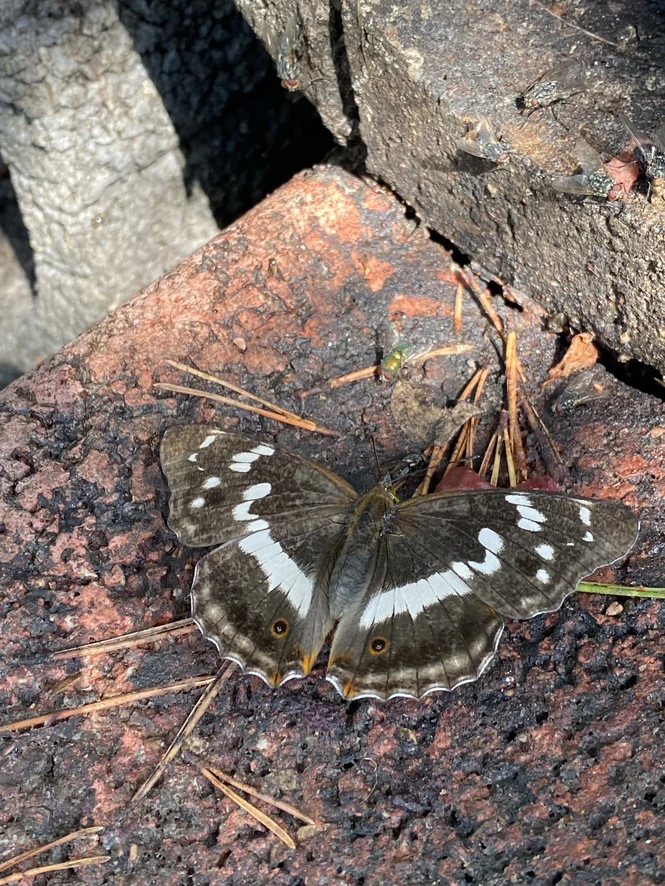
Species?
Apatura iris
